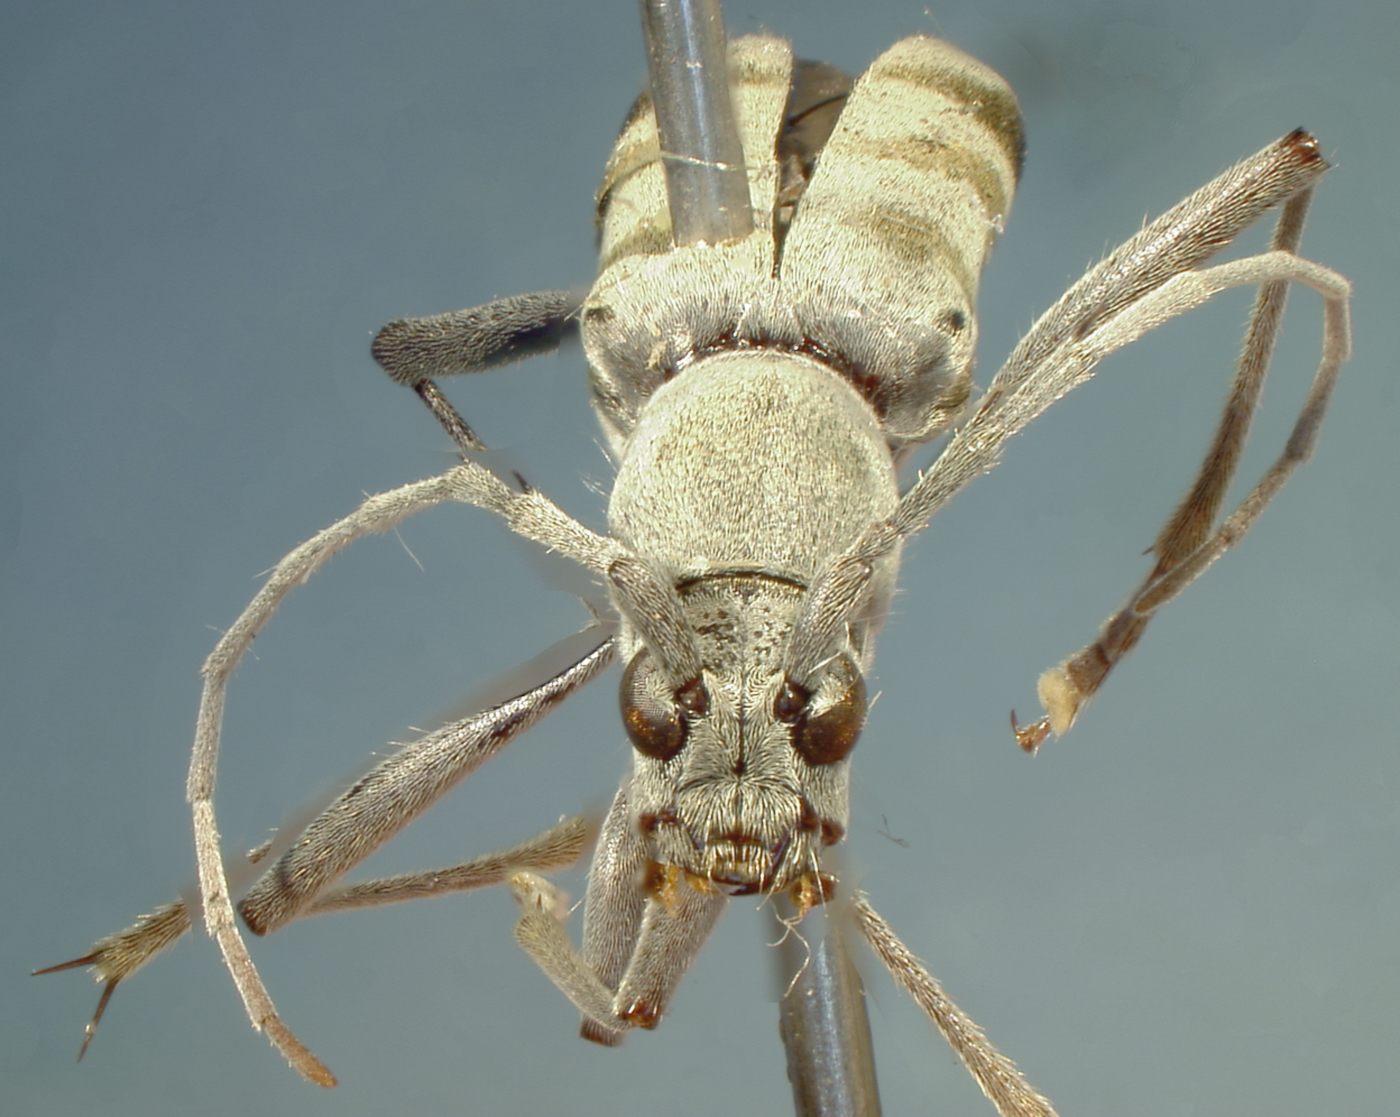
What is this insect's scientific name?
Demonax pendleburyi
